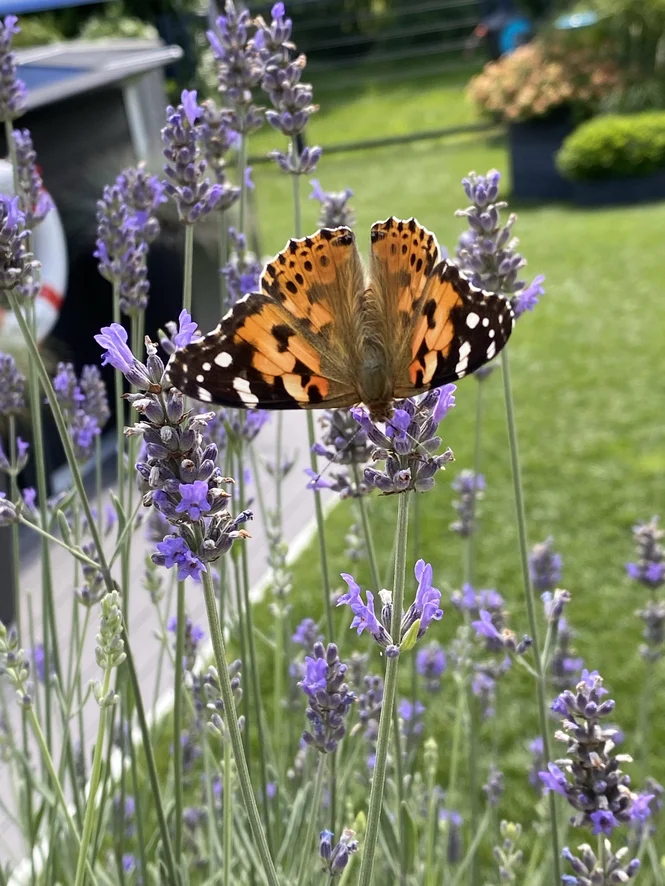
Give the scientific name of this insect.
Vanessa cardui
